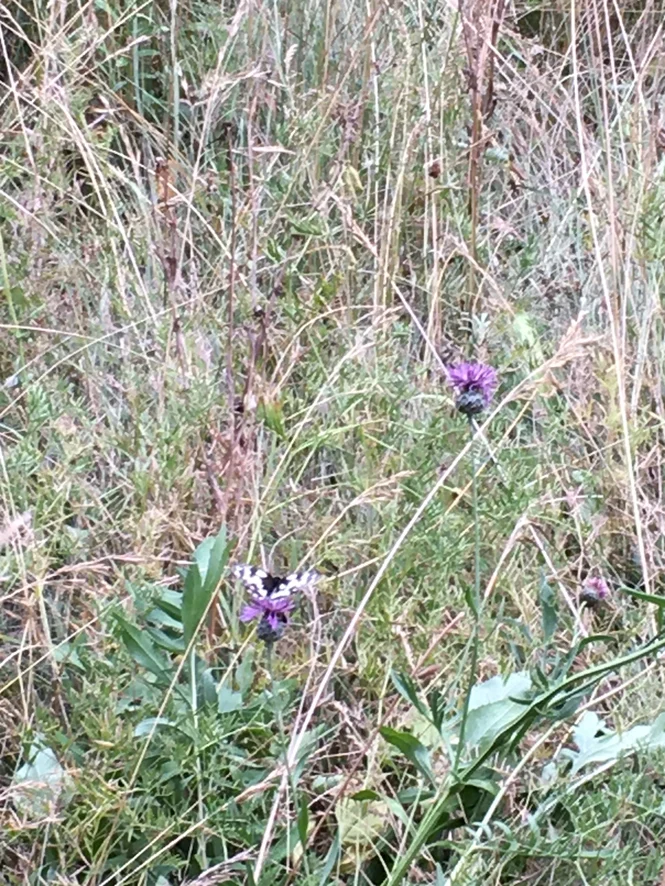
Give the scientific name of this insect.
Melanargia galathea
